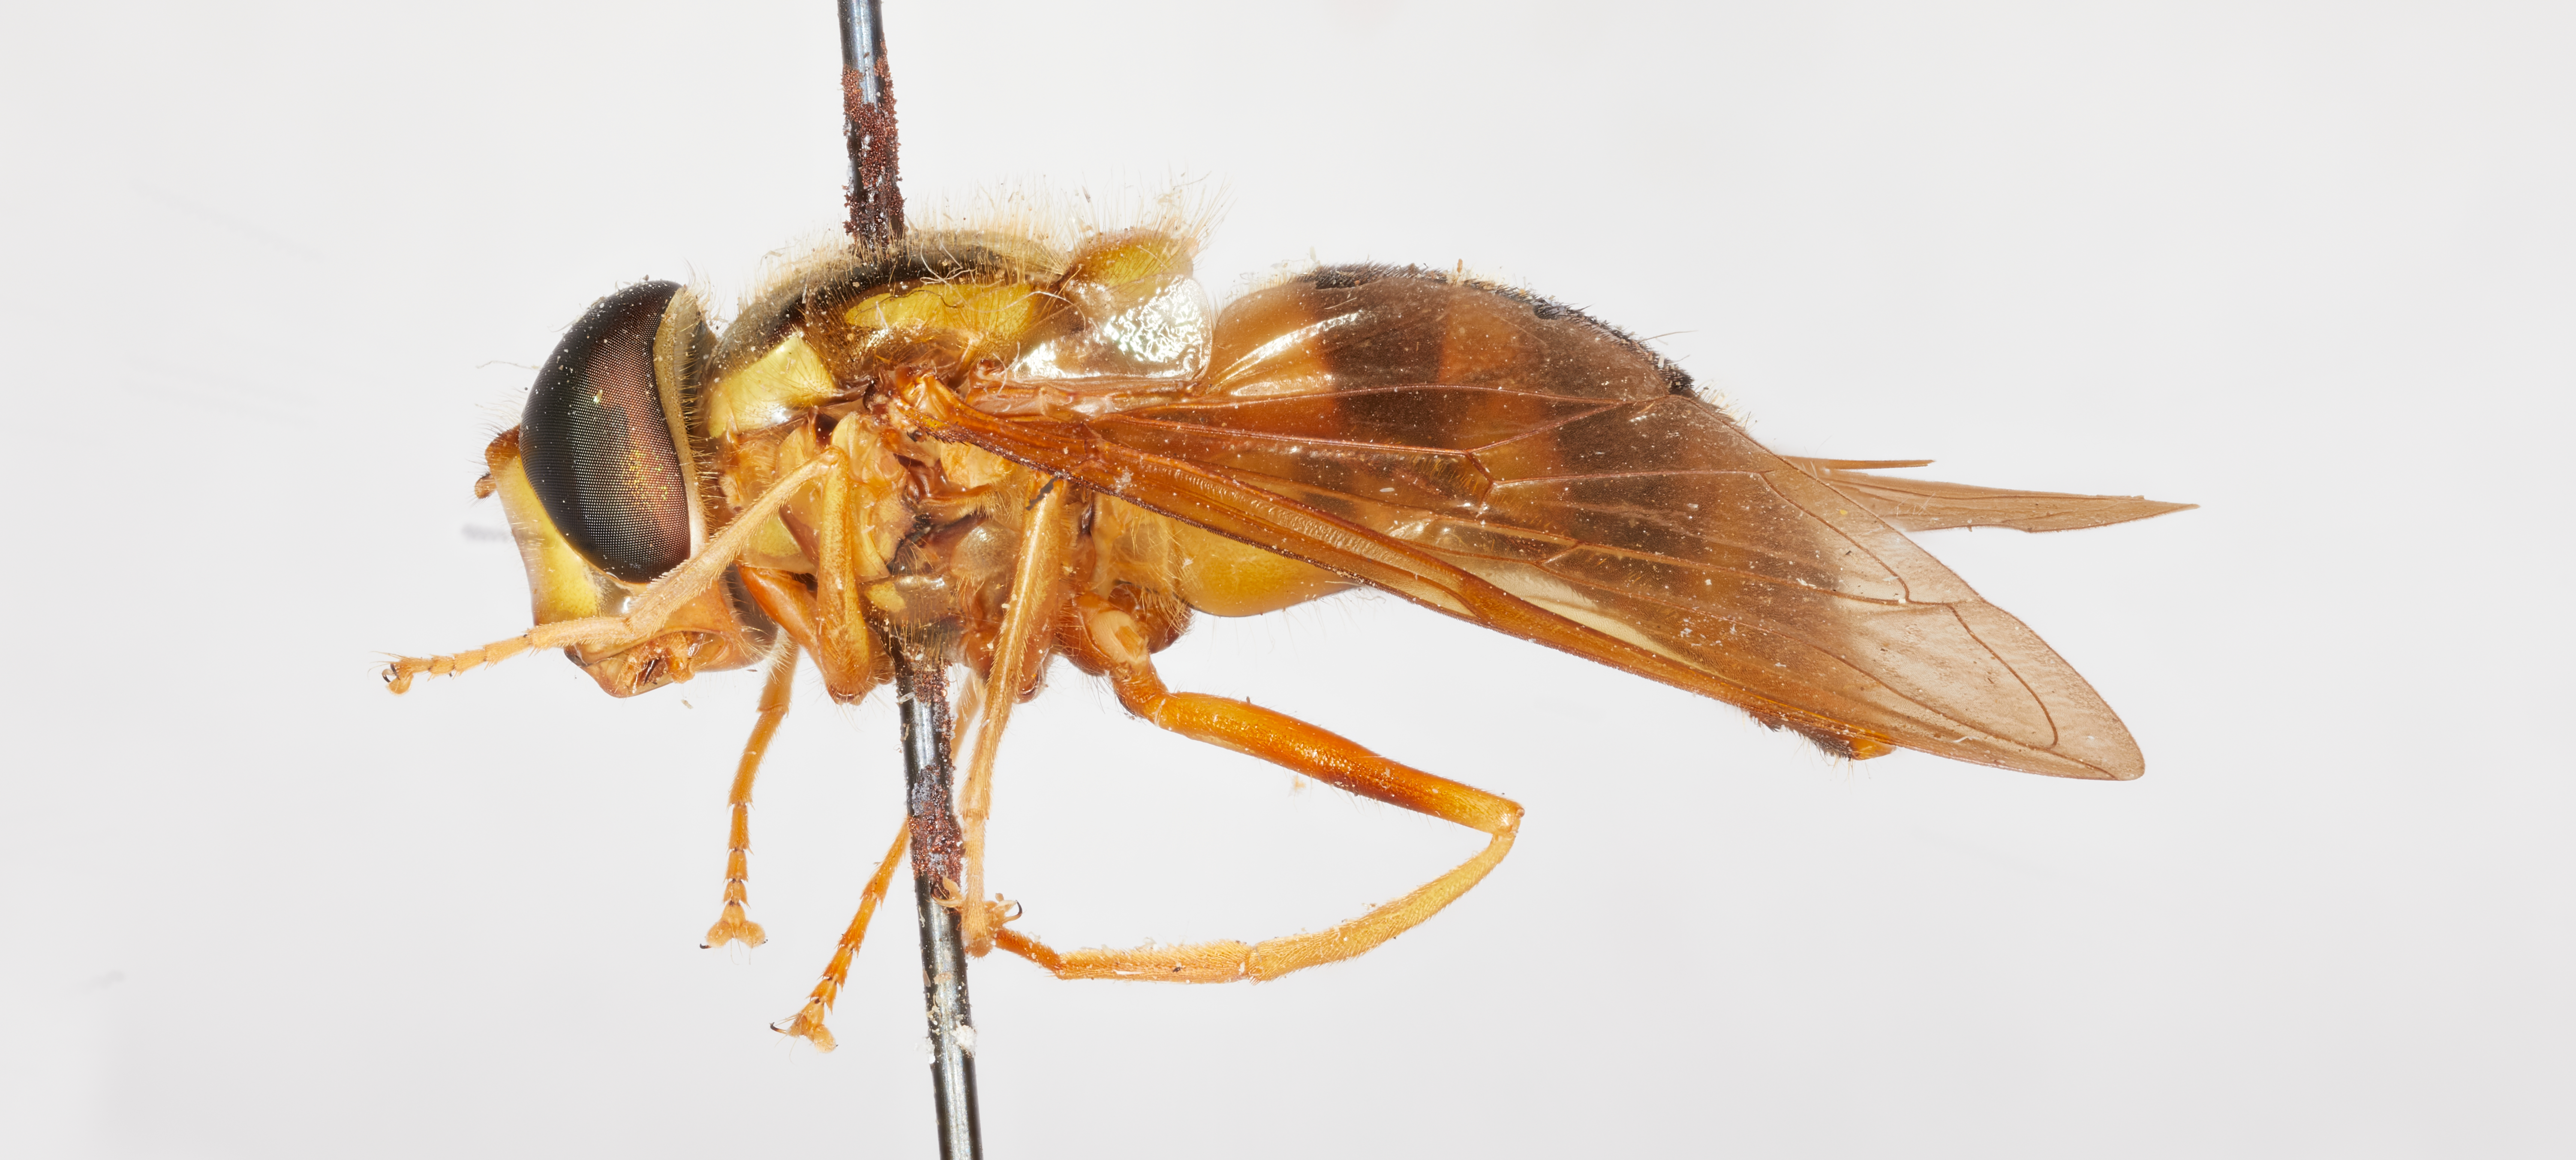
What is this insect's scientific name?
Chrysotoxum draco
